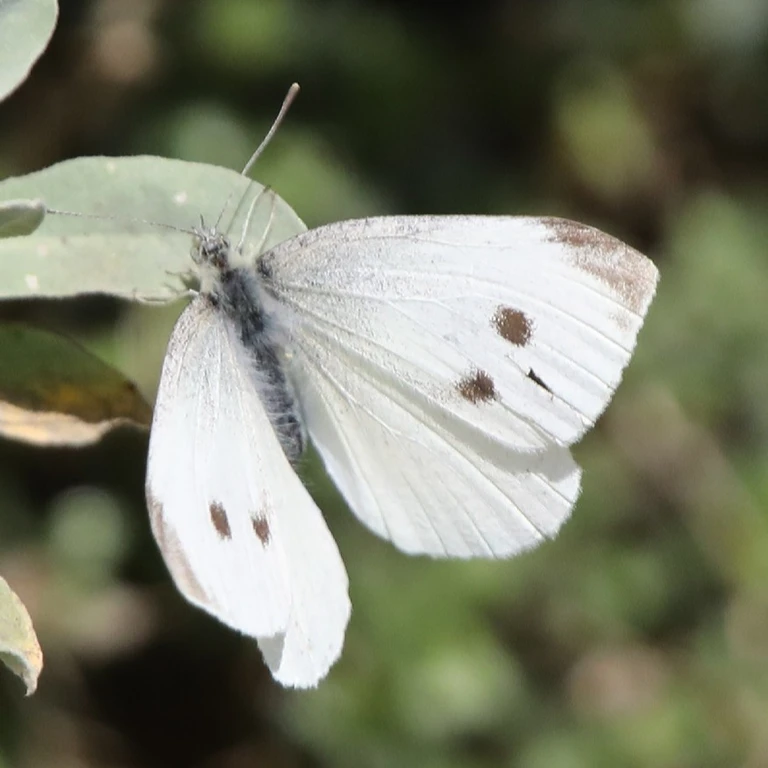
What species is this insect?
Pieris rapae
